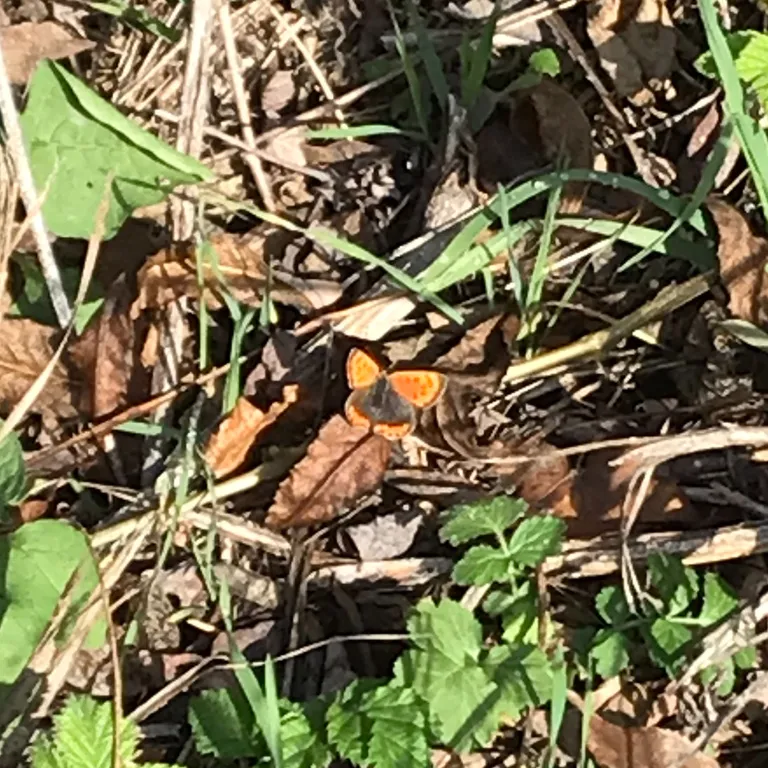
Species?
Lycaena phlaeas
